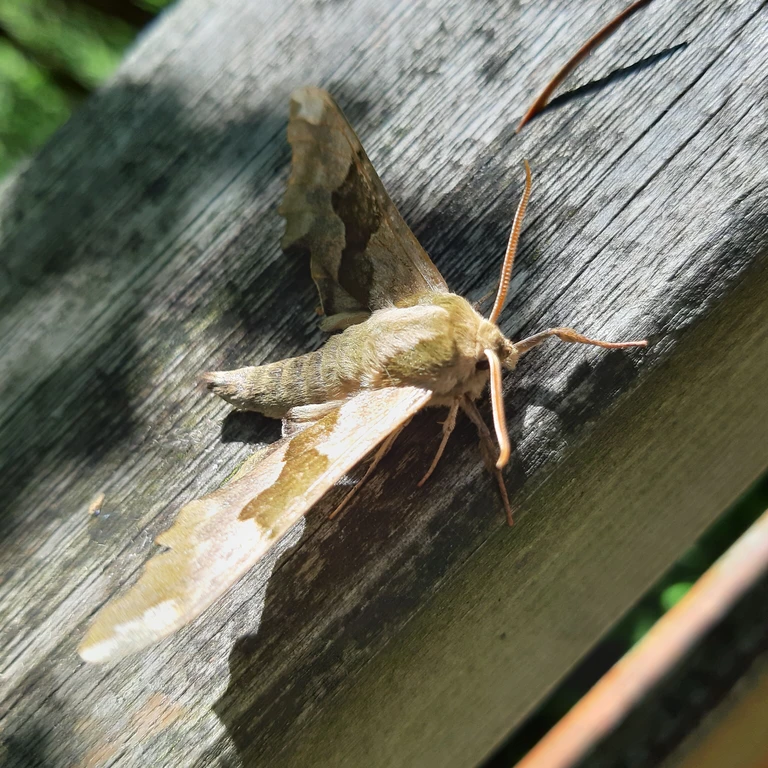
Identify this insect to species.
Mimas tiliae
